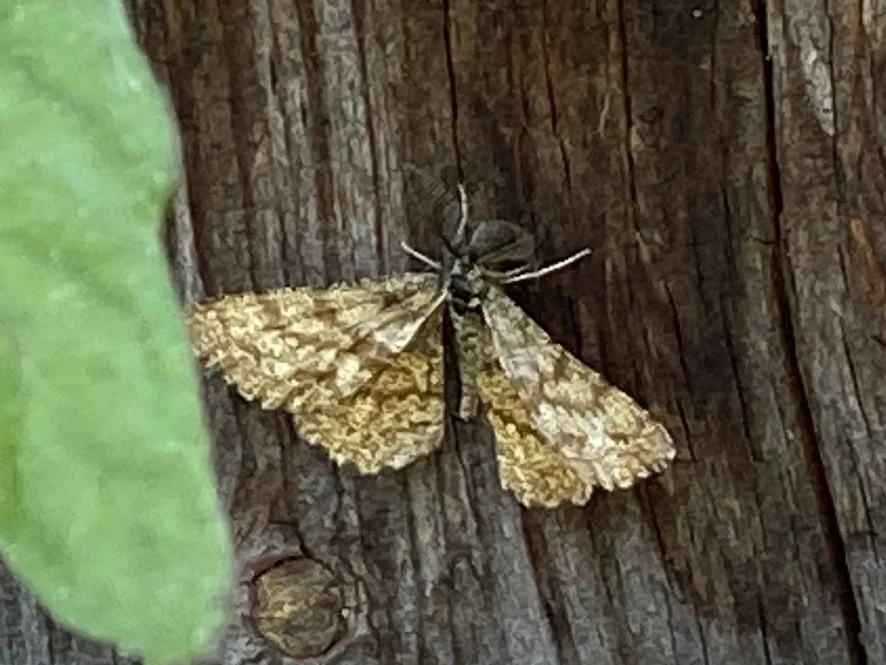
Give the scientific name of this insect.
Ematurga atomaria
